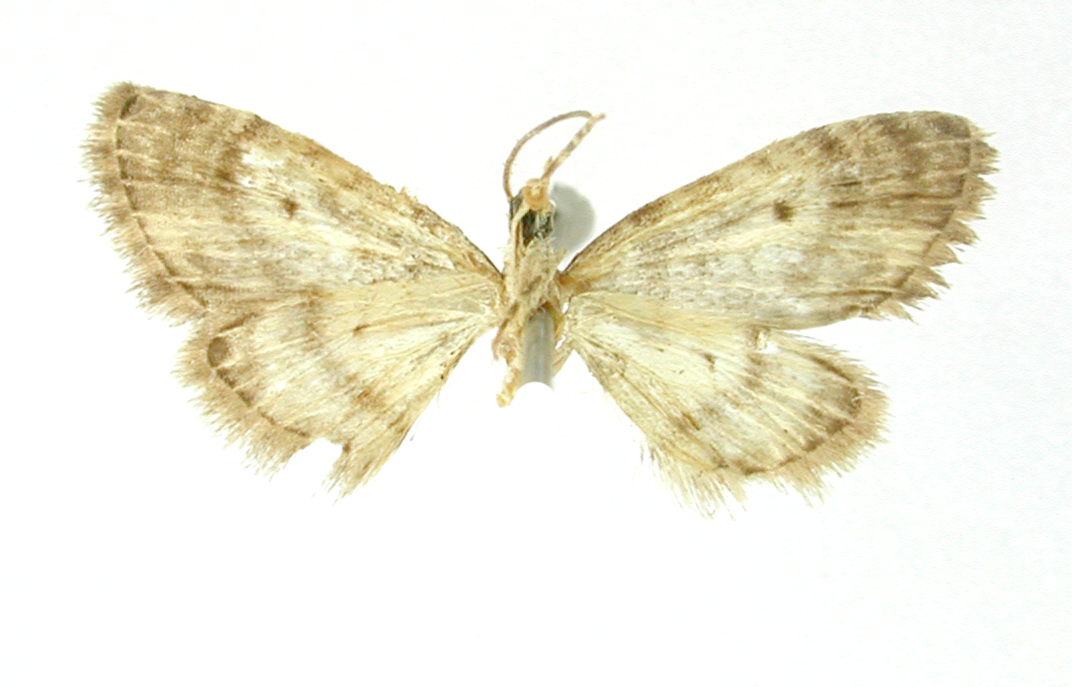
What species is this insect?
Eupithecia brevicula
